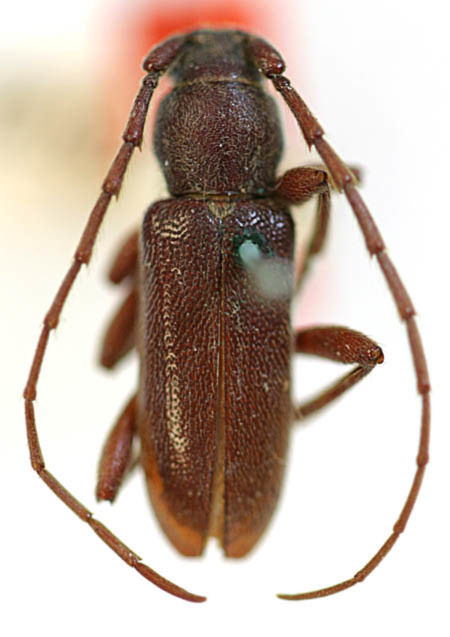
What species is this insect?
Anoplium laterale (also Anelaphus moestus)
